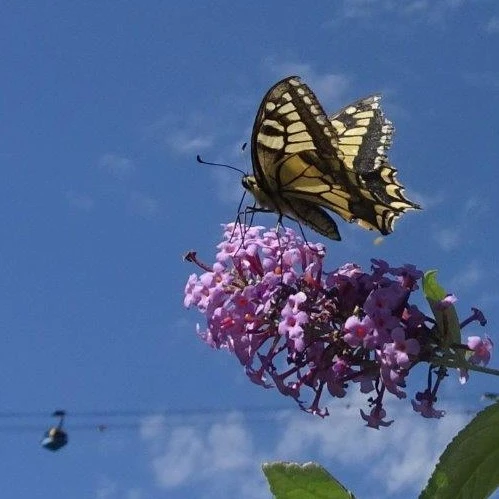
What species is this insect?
Papilio machaon
